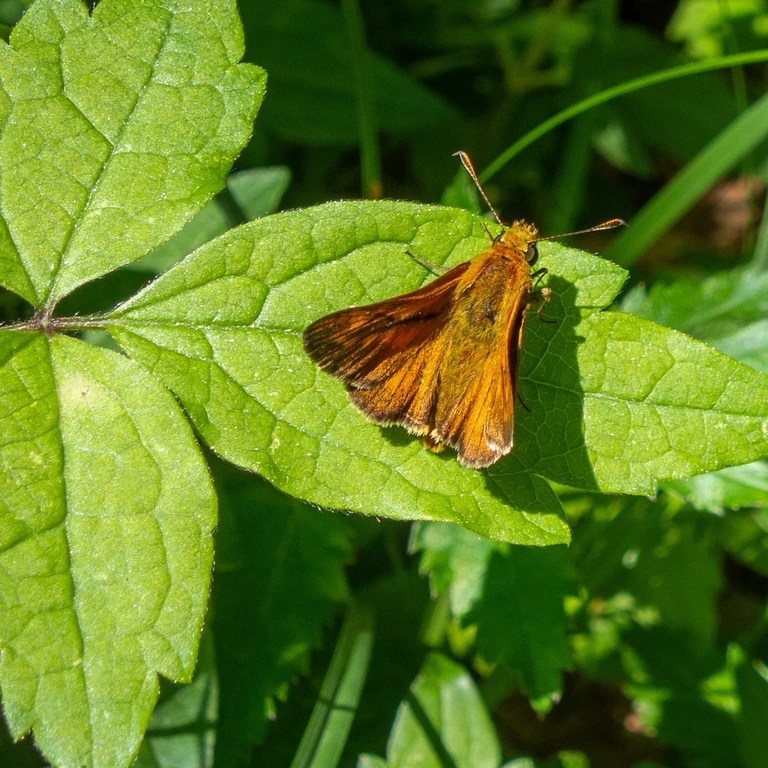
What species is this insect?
Ochlodes sylvanus (also Ochlodes venata)
